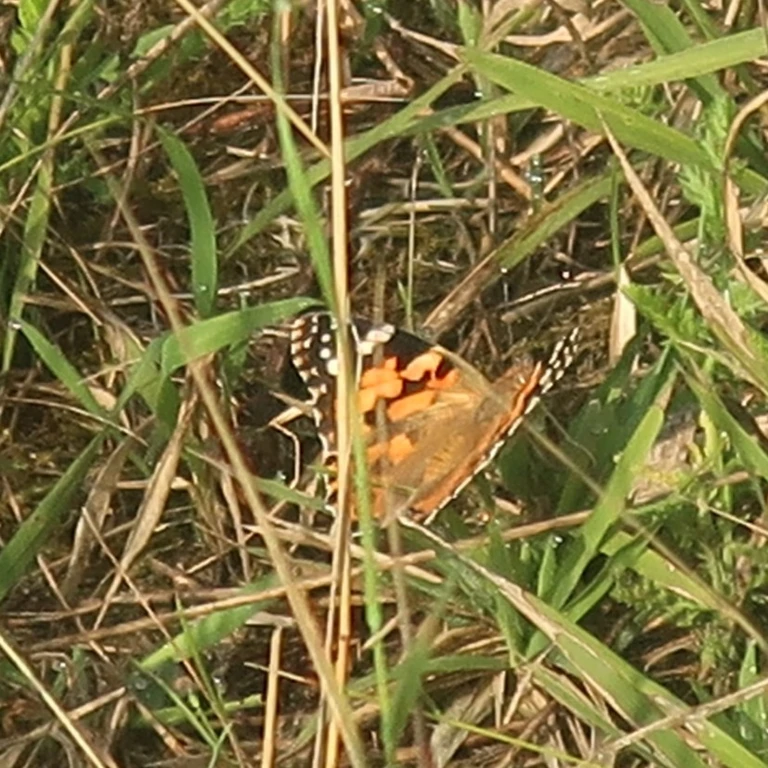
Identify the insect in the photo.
Vanessa cardui
